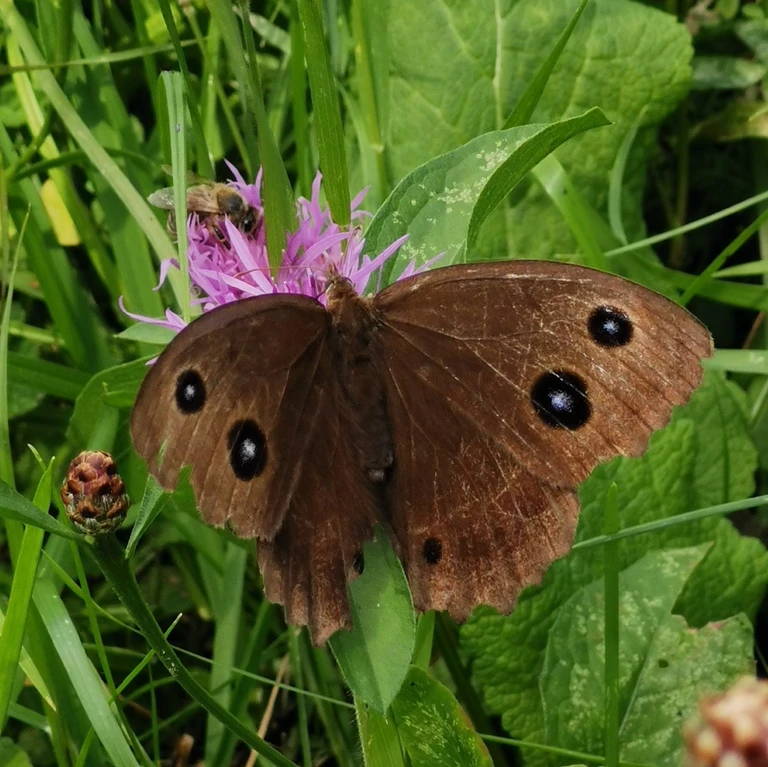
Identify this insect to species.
Minois dryas
